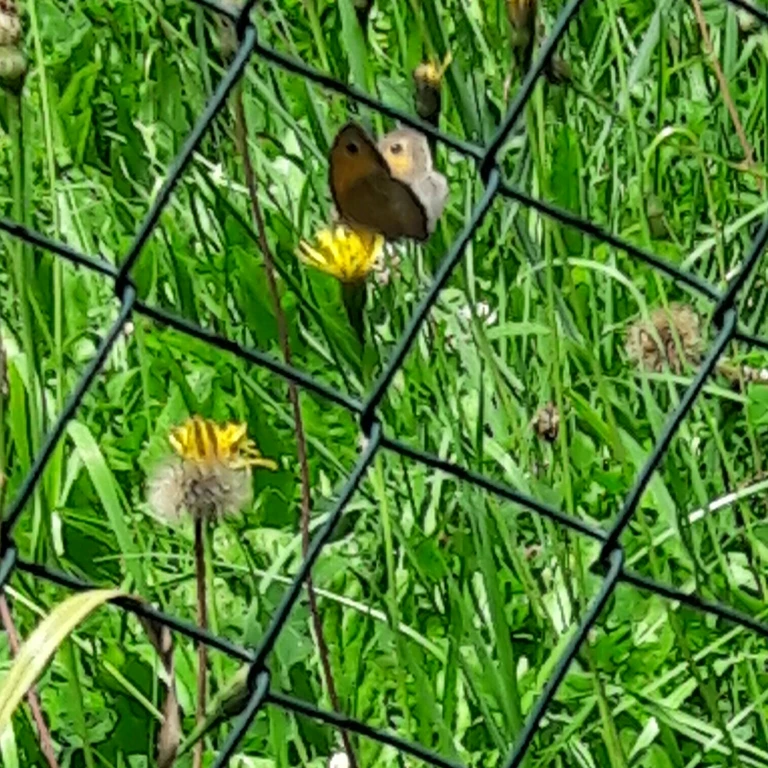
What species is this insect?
Maniola jurtina
